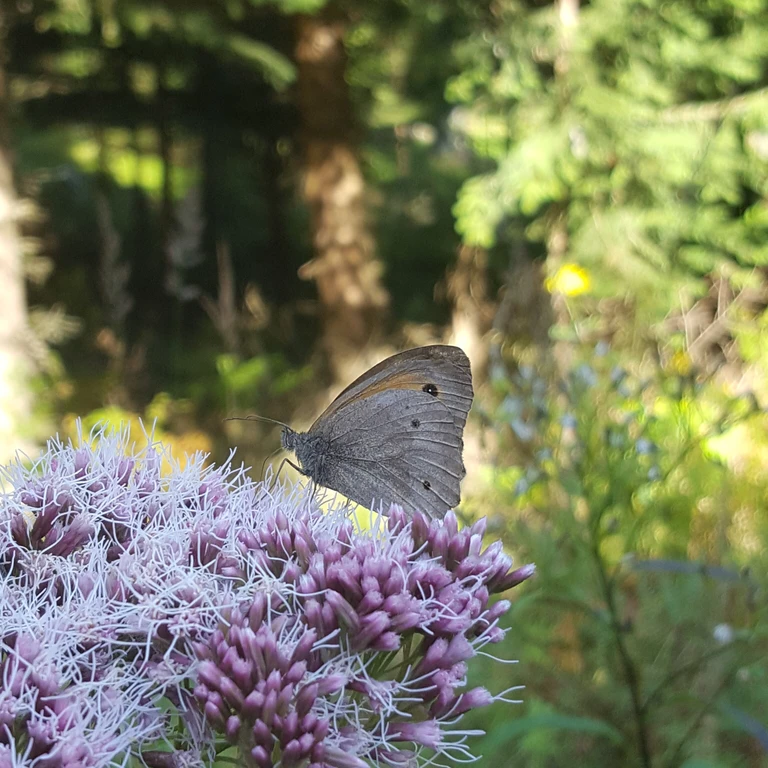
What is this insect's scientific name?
Maniola jurtina
